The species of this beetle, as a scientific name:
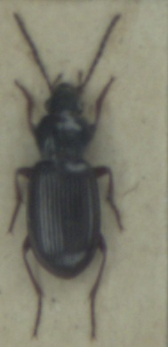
Pterostichus strenuus
